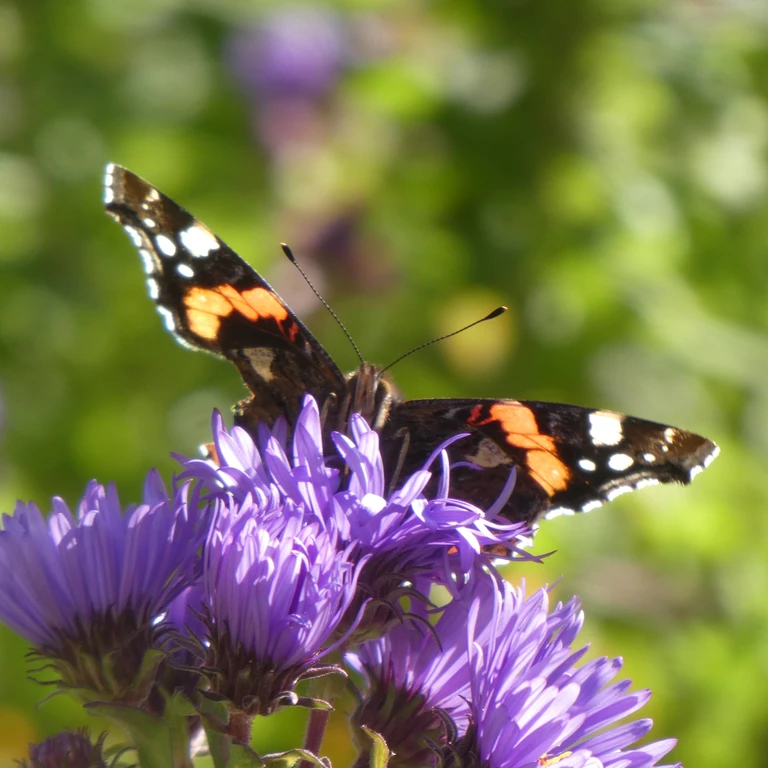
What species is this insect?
Vanessa atalanta
